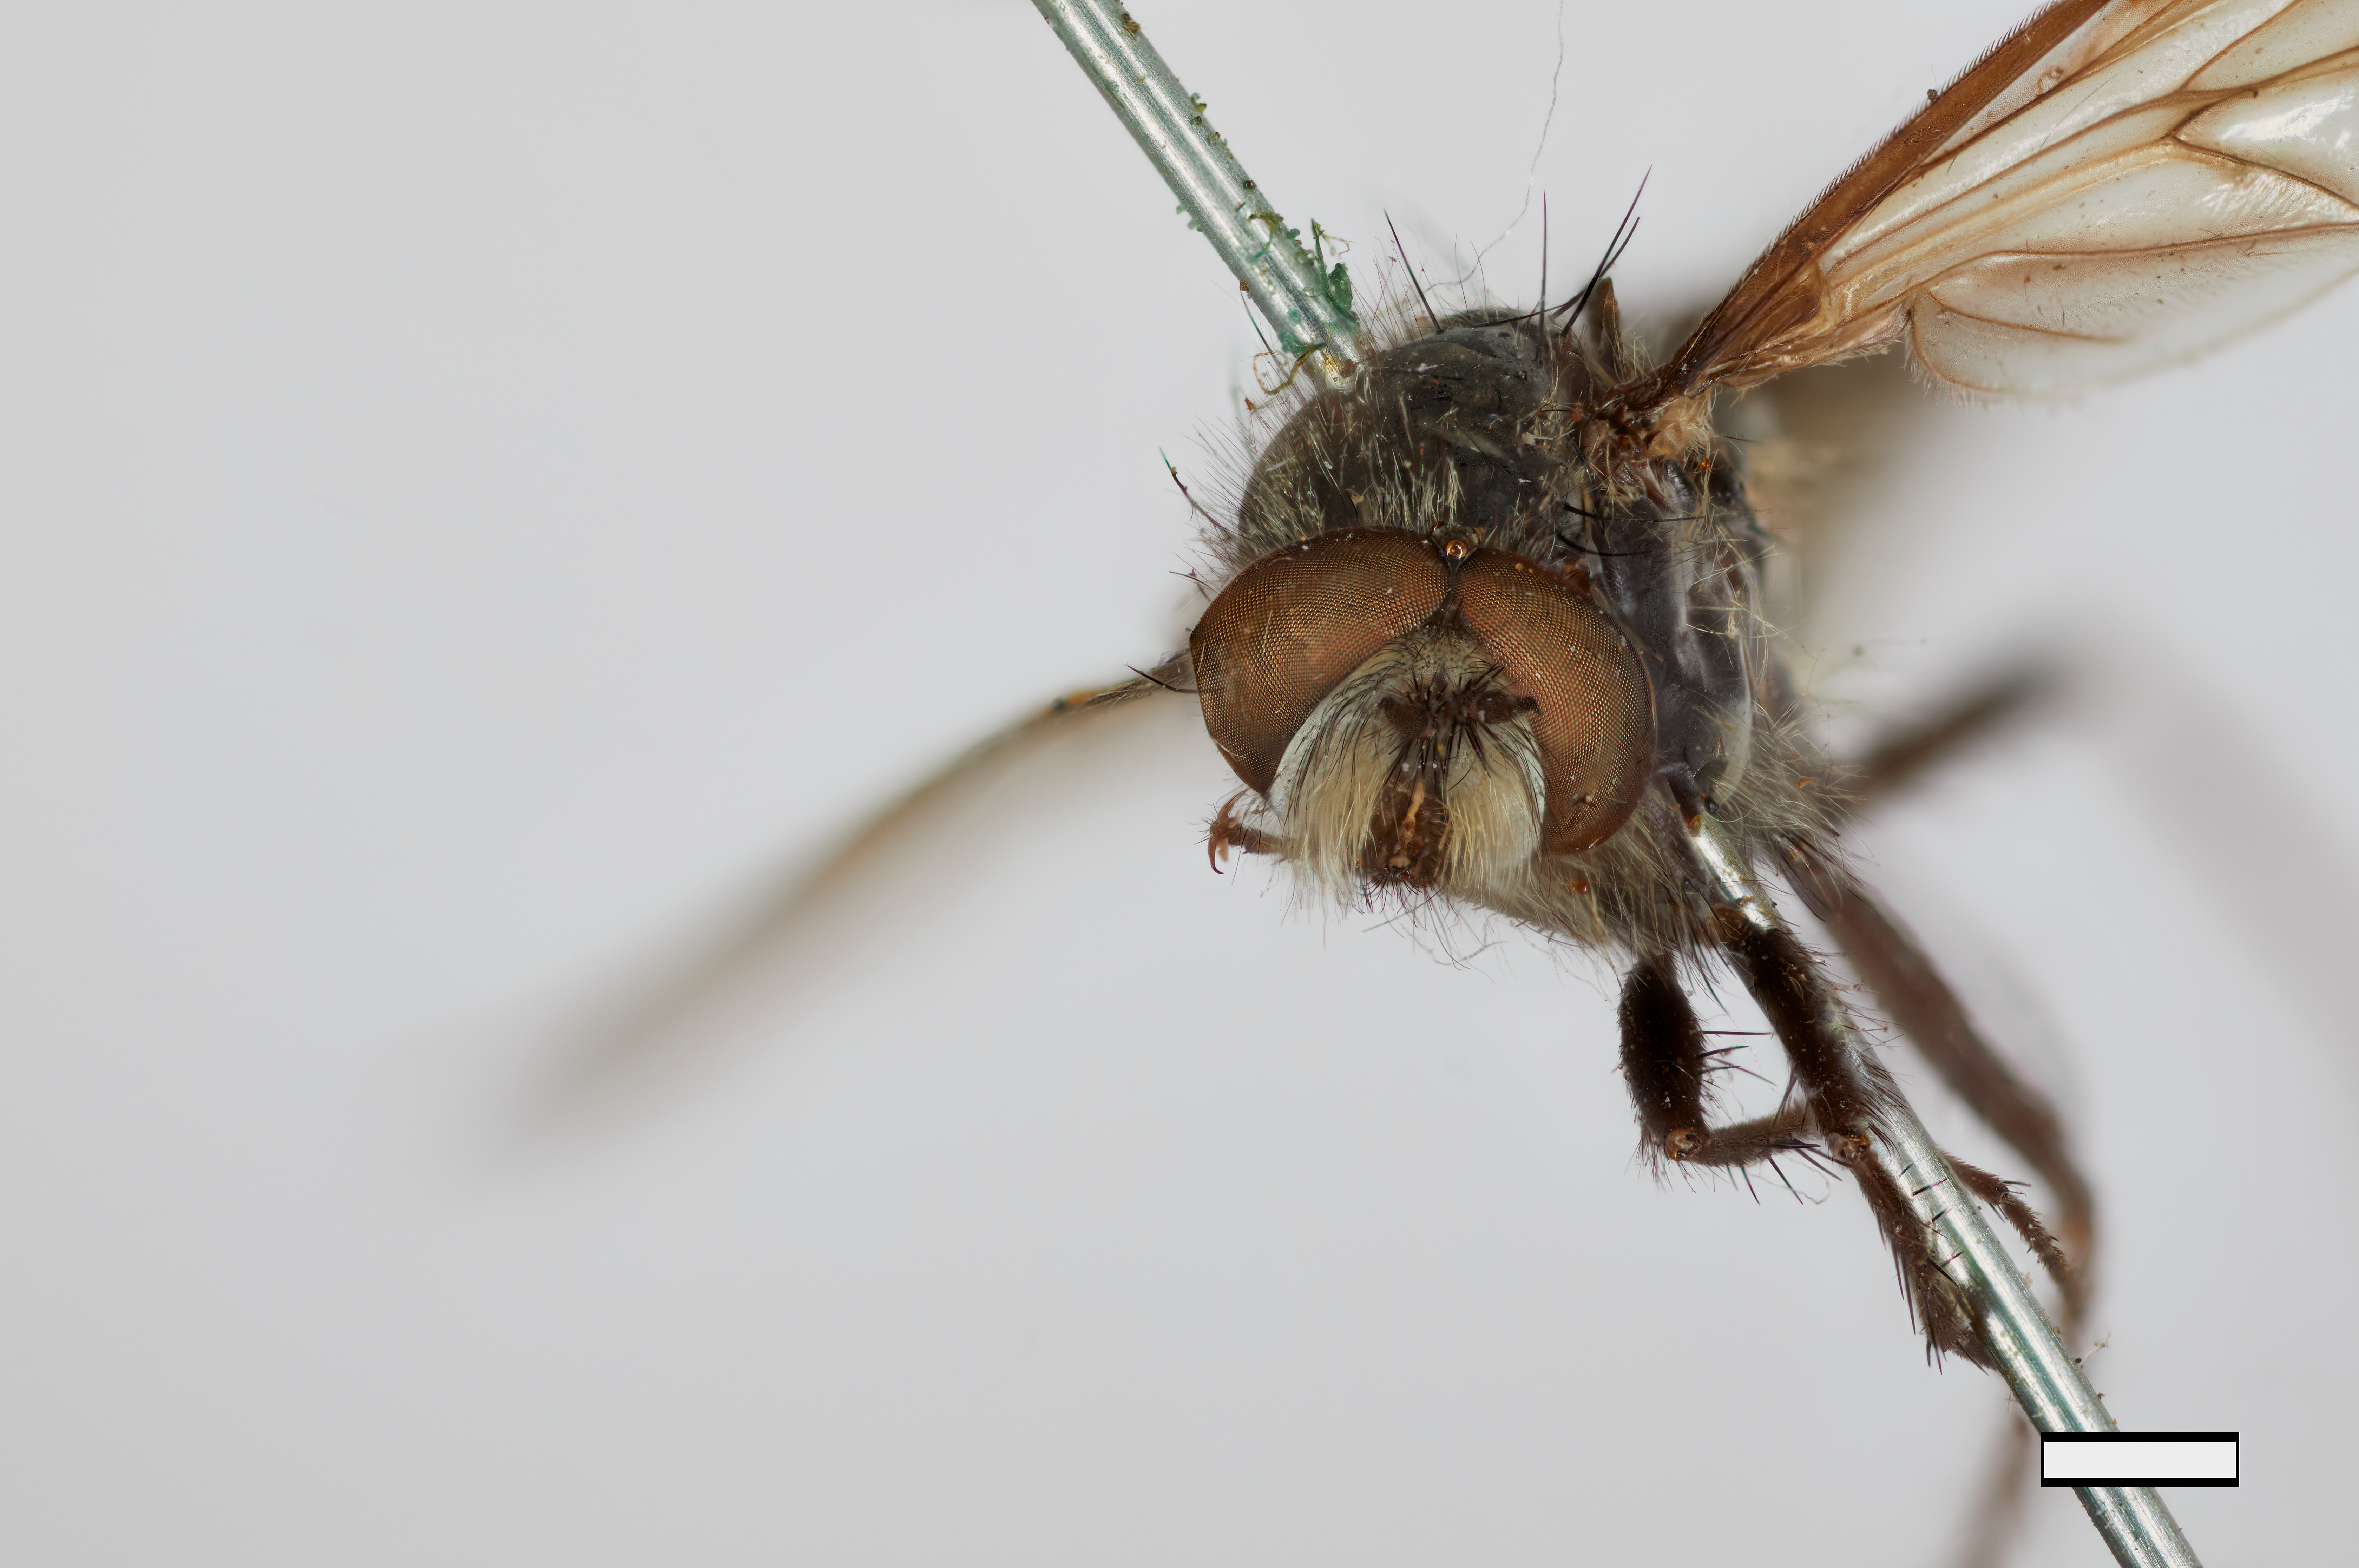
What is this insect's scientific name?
Thereva satanas
